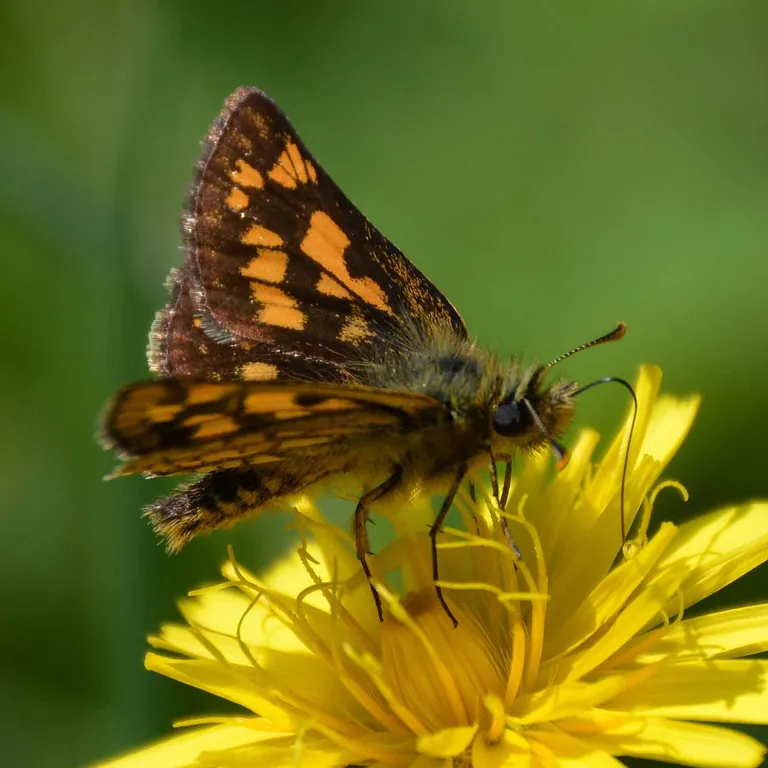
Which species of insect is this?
Carterocephalus palaemon
